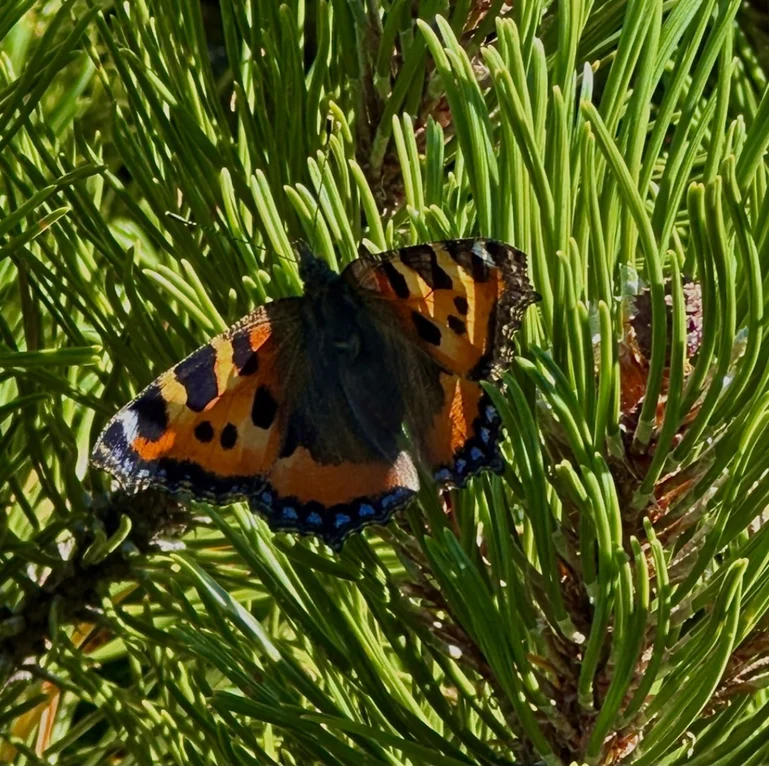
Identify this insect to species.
Aglais urticae
